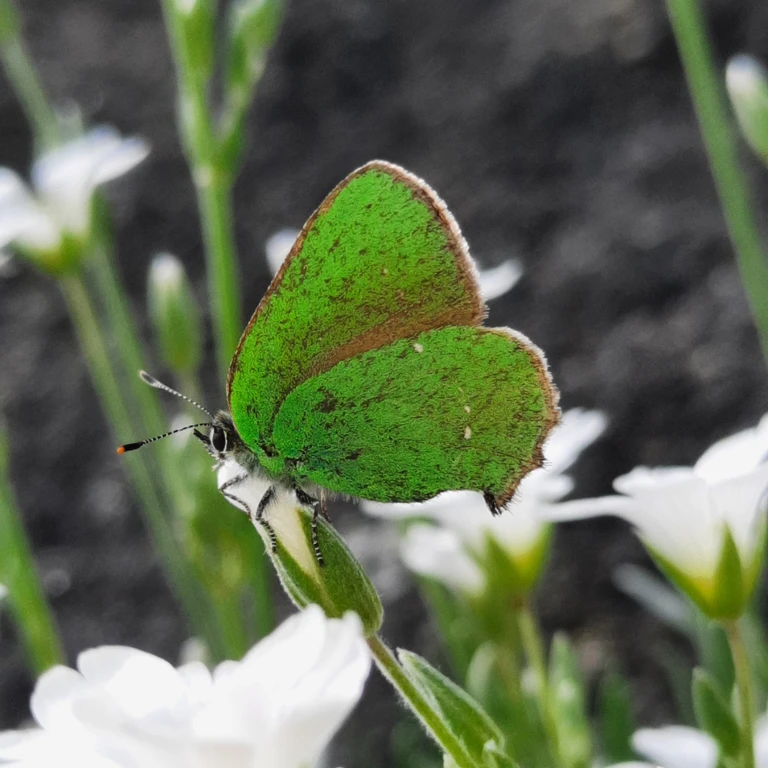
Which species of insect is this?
Callophrys rubi
